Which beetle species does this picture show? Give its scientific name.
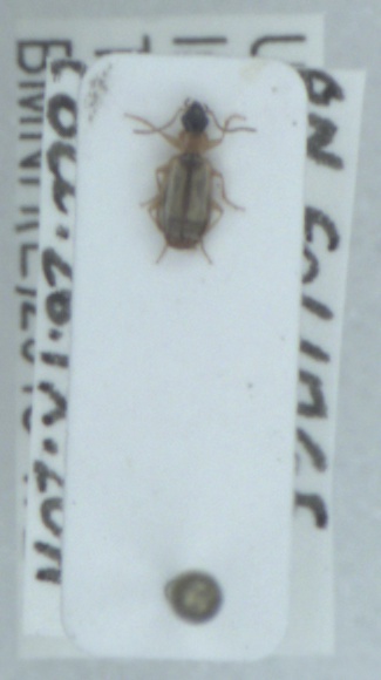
Philorhizus melanocephalus
